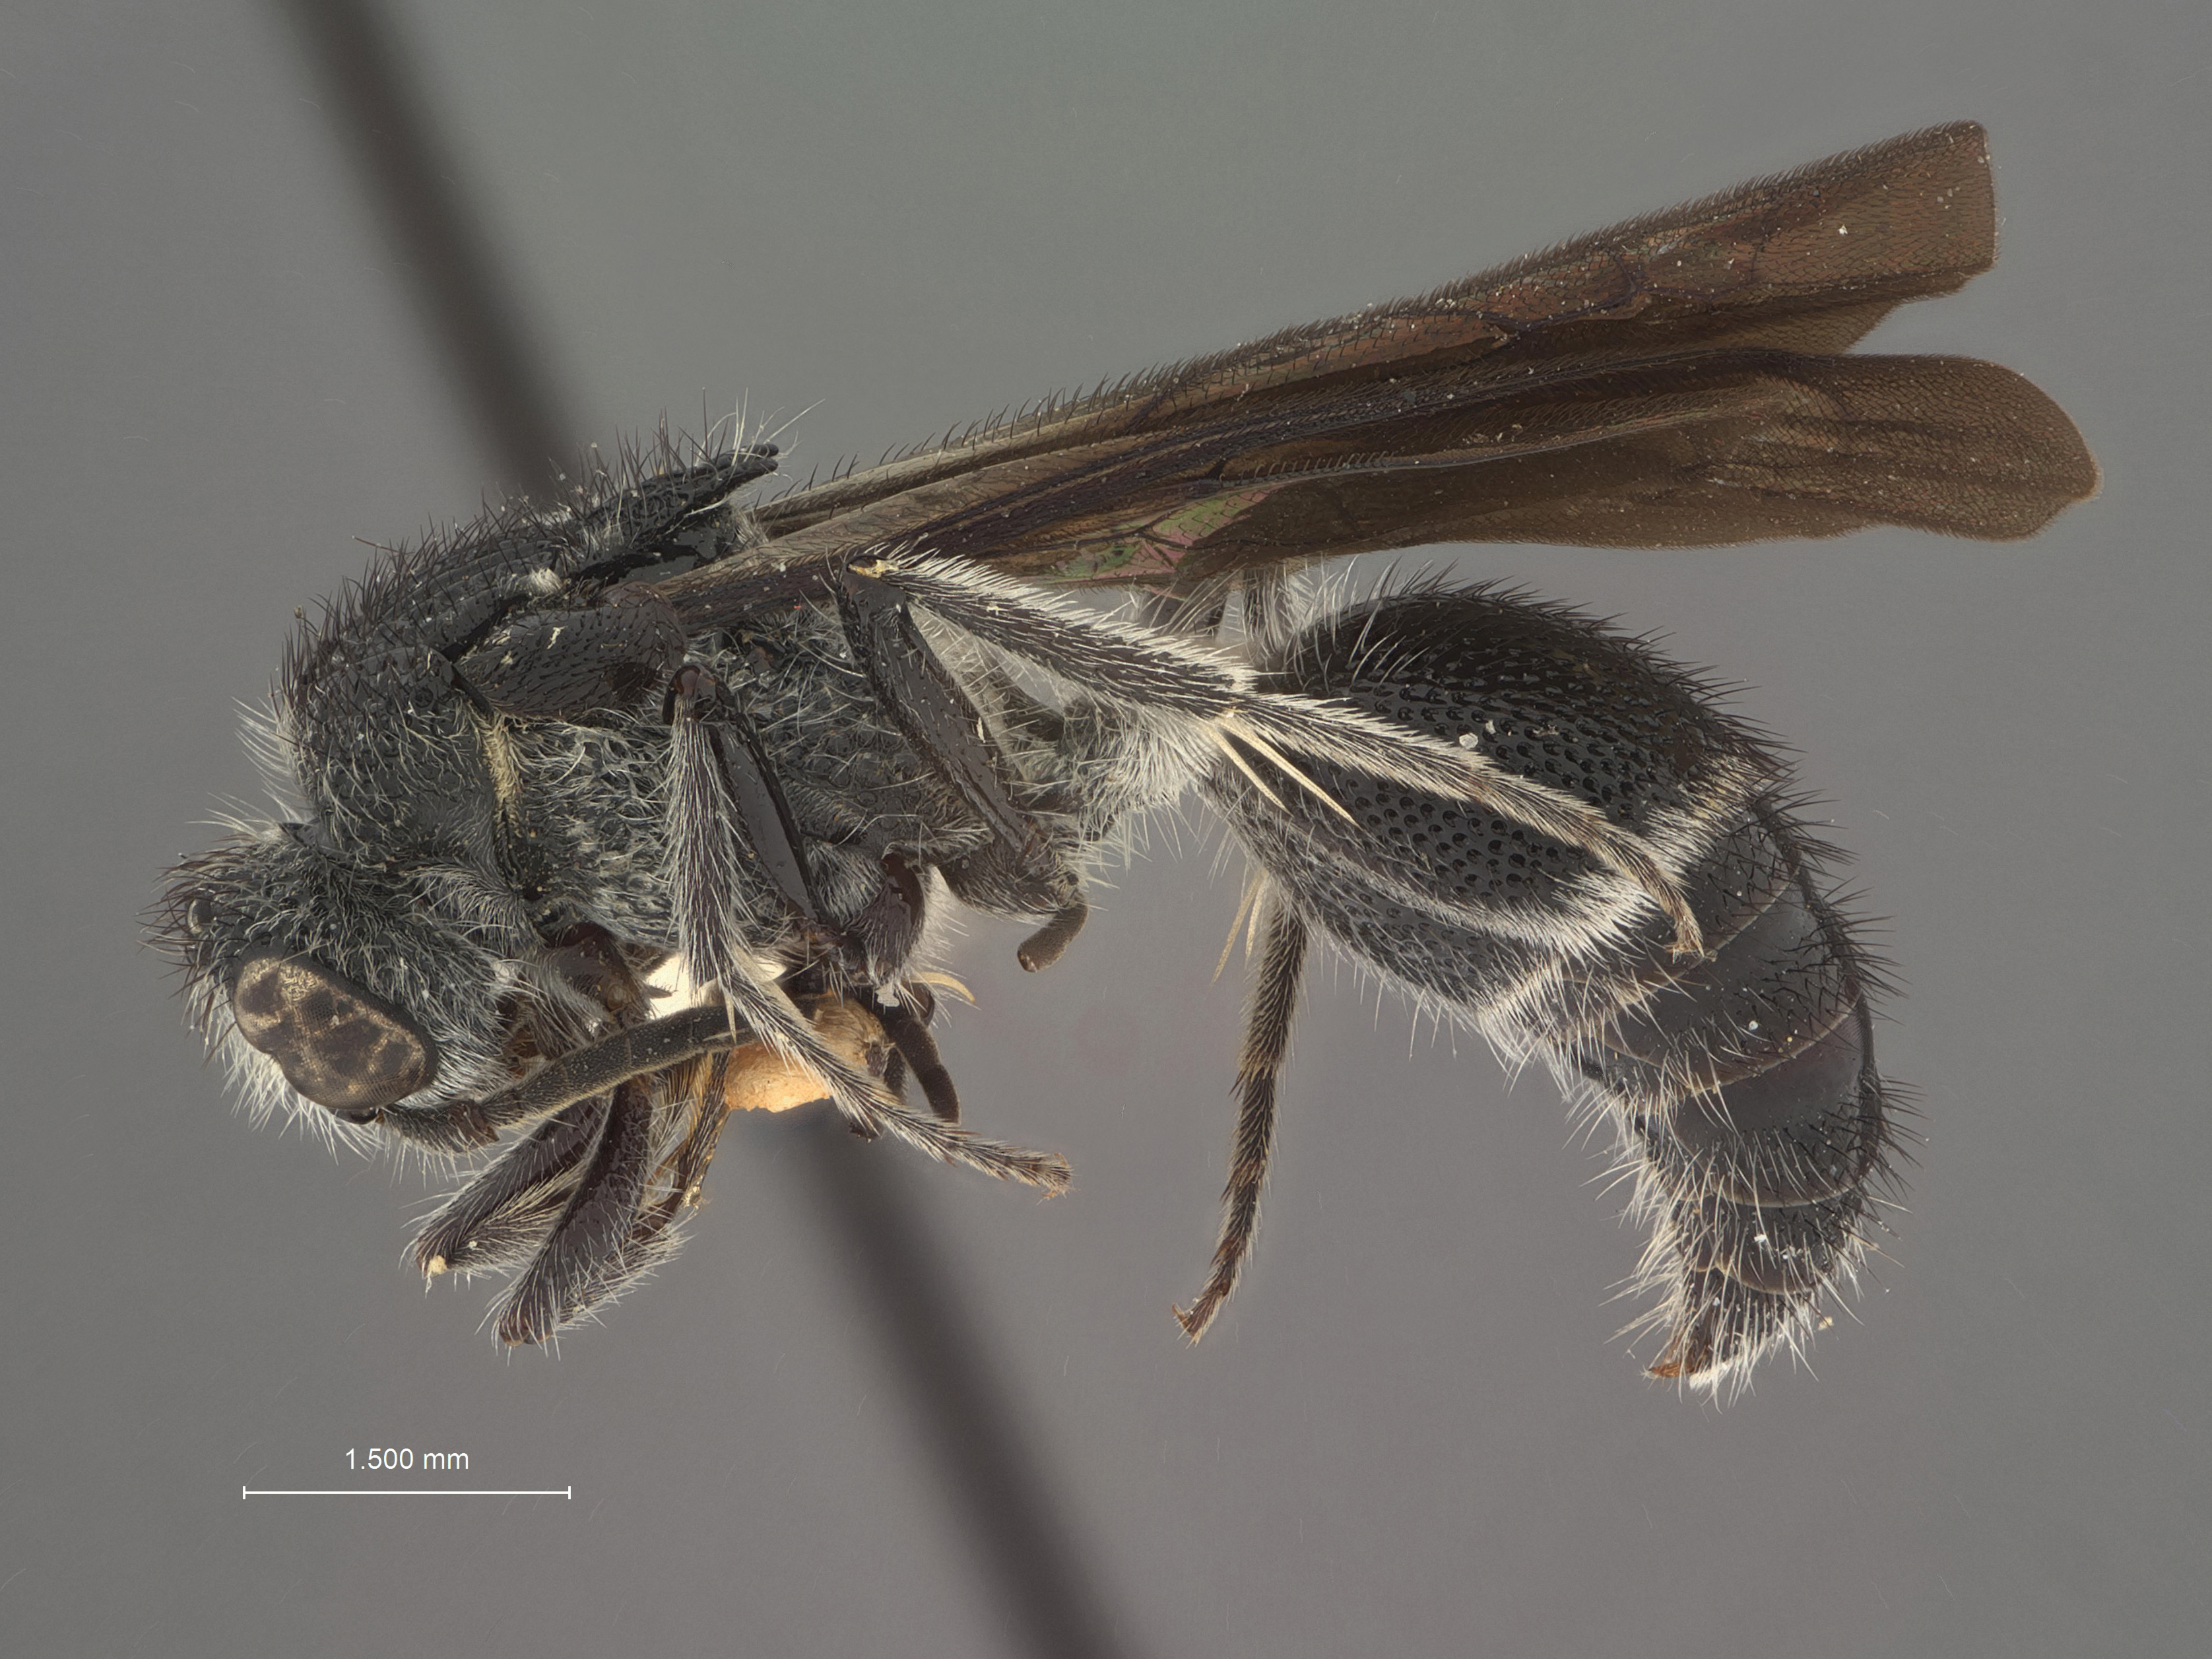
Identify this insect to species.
Ephuta forceps
